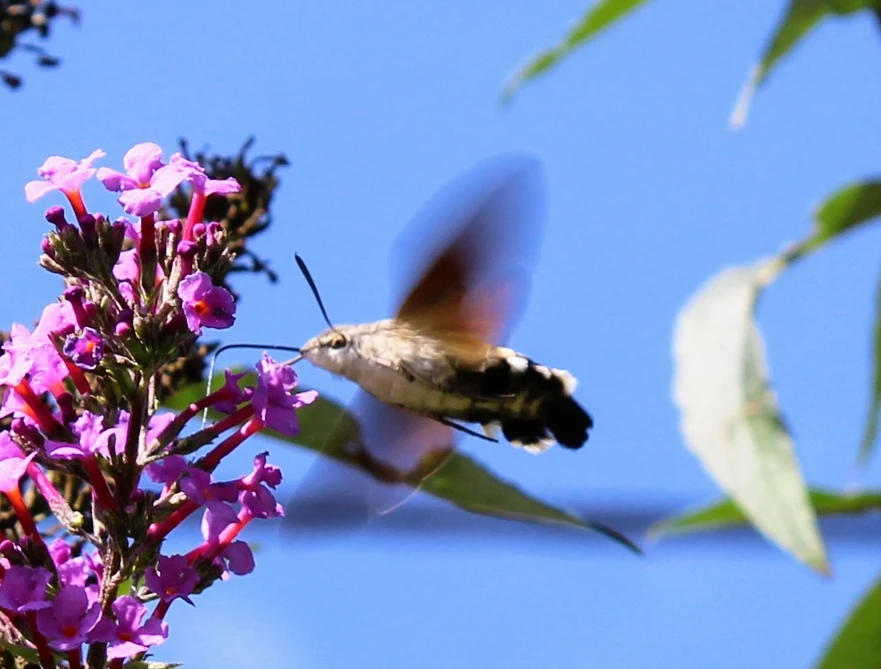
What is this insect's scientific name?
Macroglossum stellatarum
